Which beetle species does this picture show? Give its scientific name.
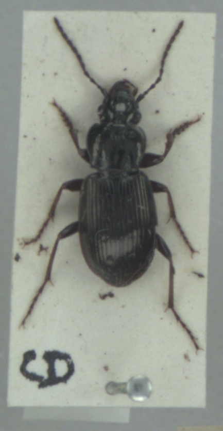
Pterostichus oblongopunctatus
